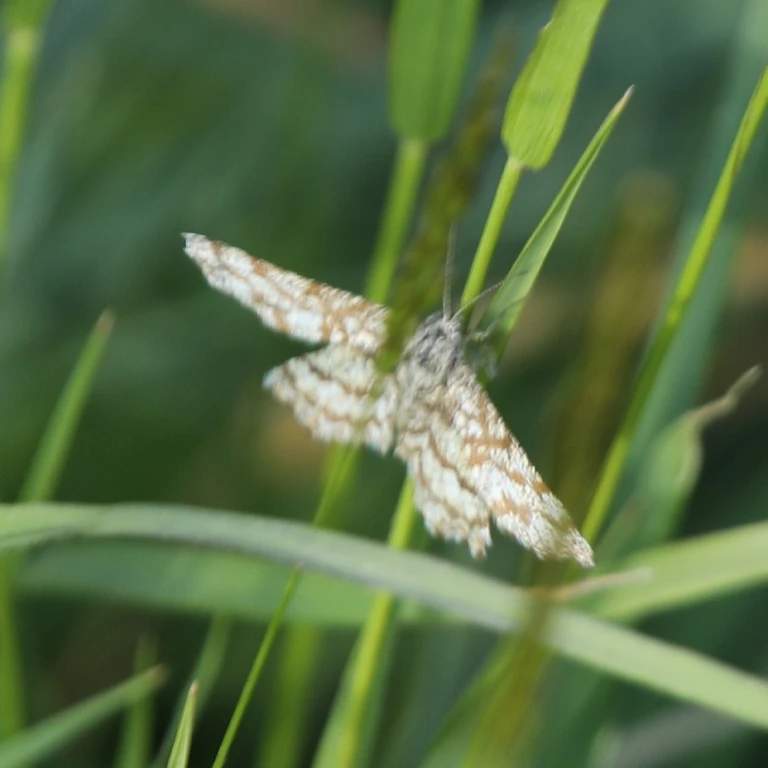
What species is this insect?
Ematurga atomaria
